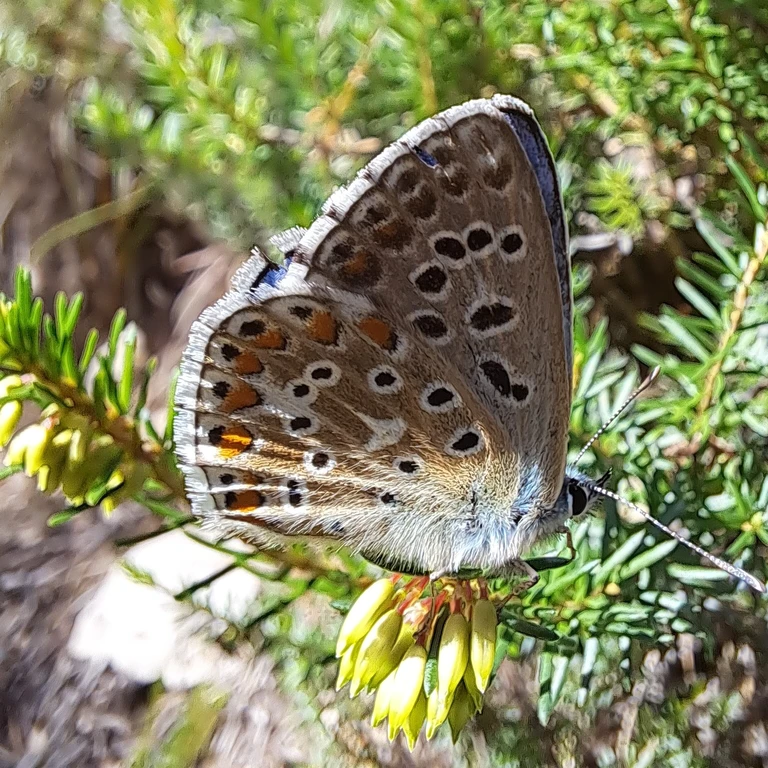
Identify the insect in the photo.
Lysandra bellargus
